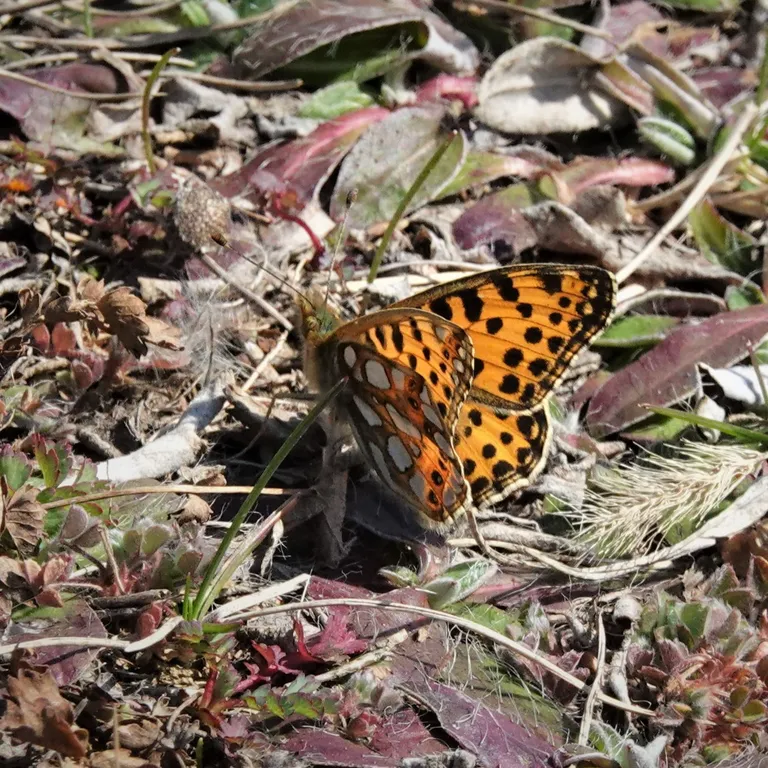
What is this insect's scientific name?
Issoria lathonia
